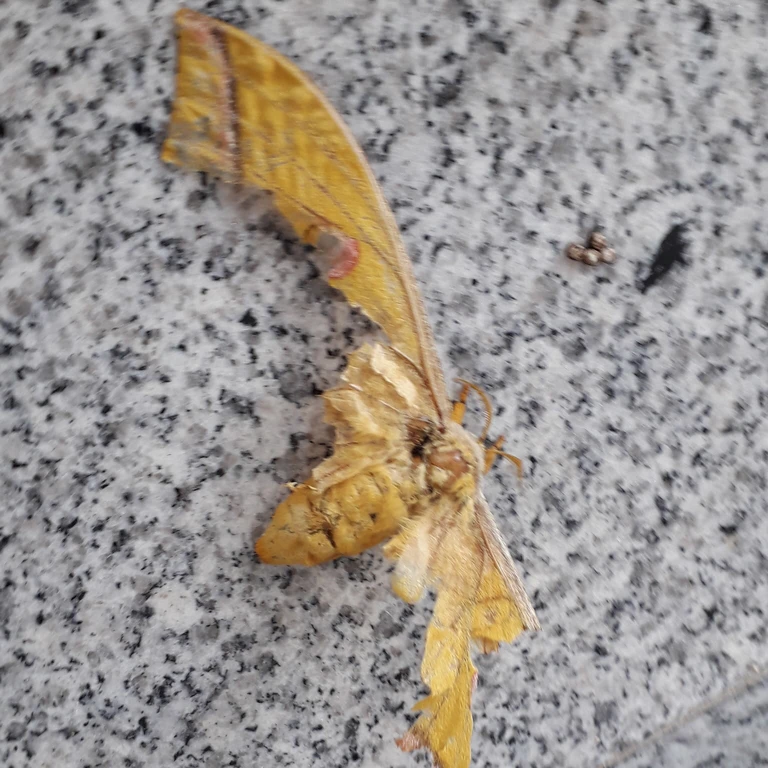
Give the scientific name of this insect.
Antheraea yamamai
